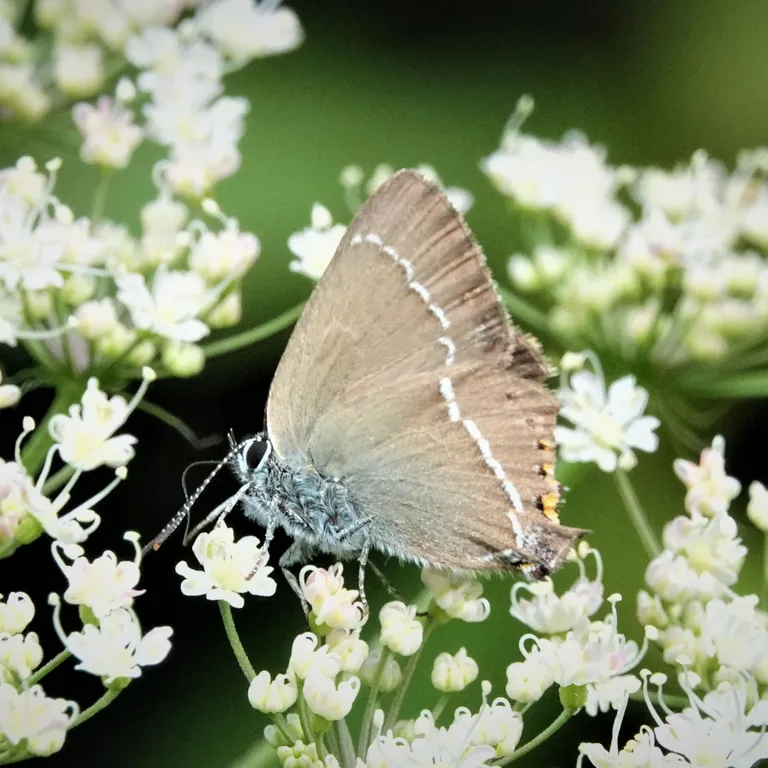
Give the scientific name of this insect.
Satyrium spini (also Tuttiola spini)
